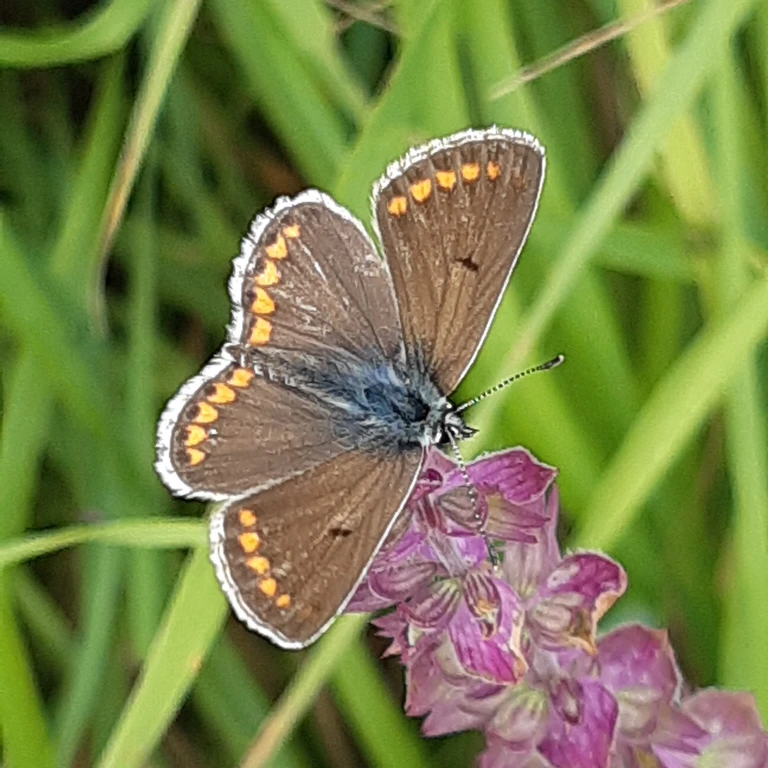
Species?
Aricia agestis/artaxerxes
